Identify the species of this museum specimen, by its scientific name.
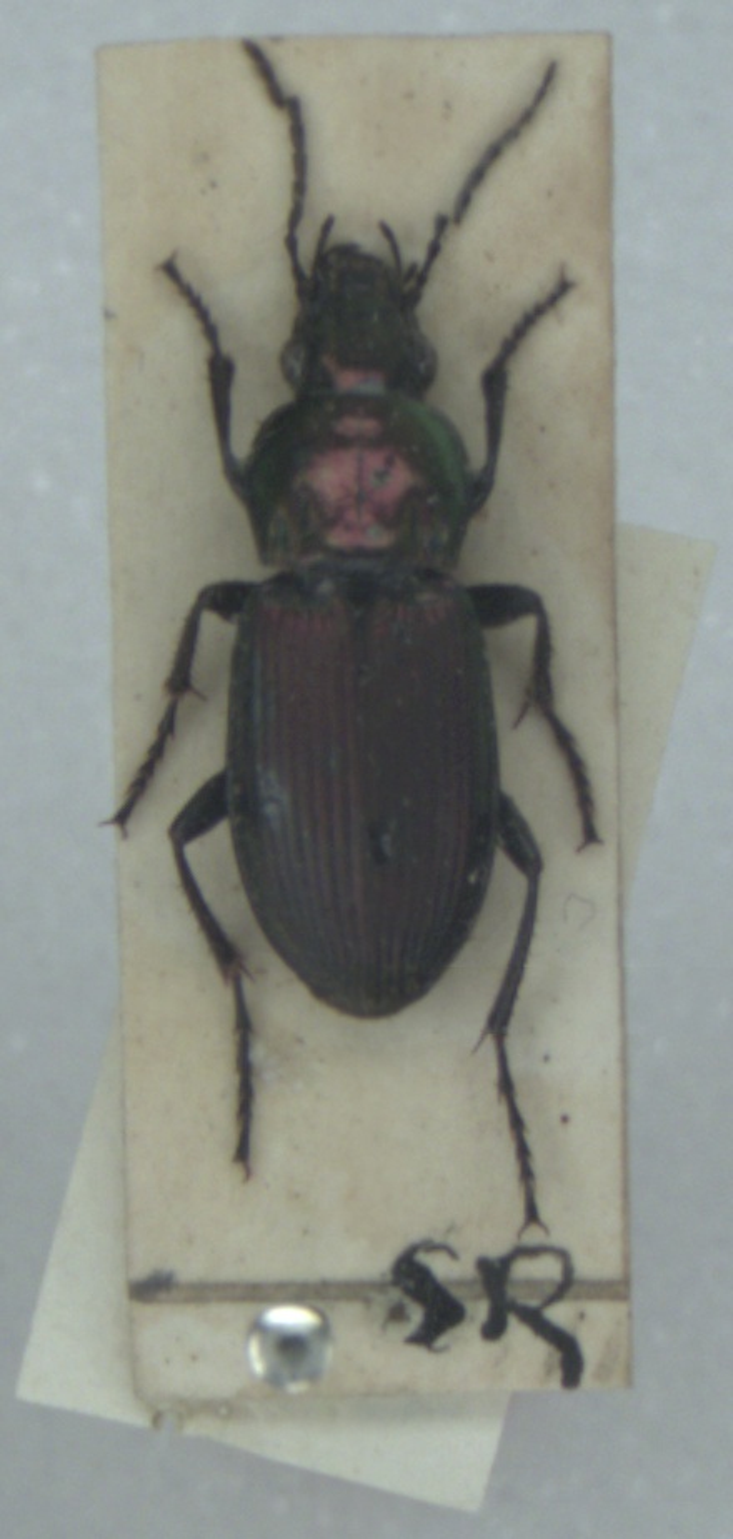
Poecilus lepidus
